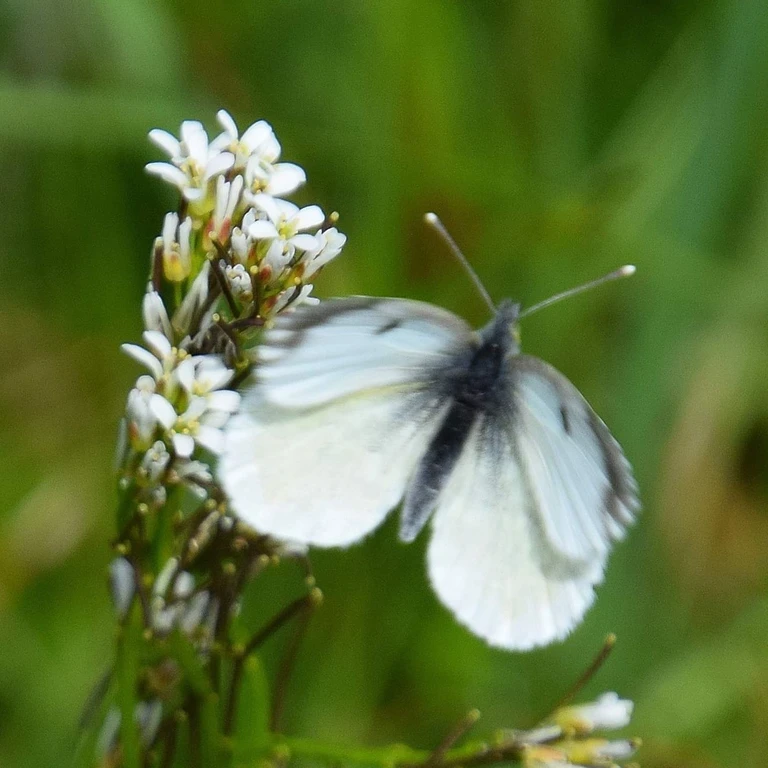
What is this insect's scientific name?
Anthocharis cardamines
